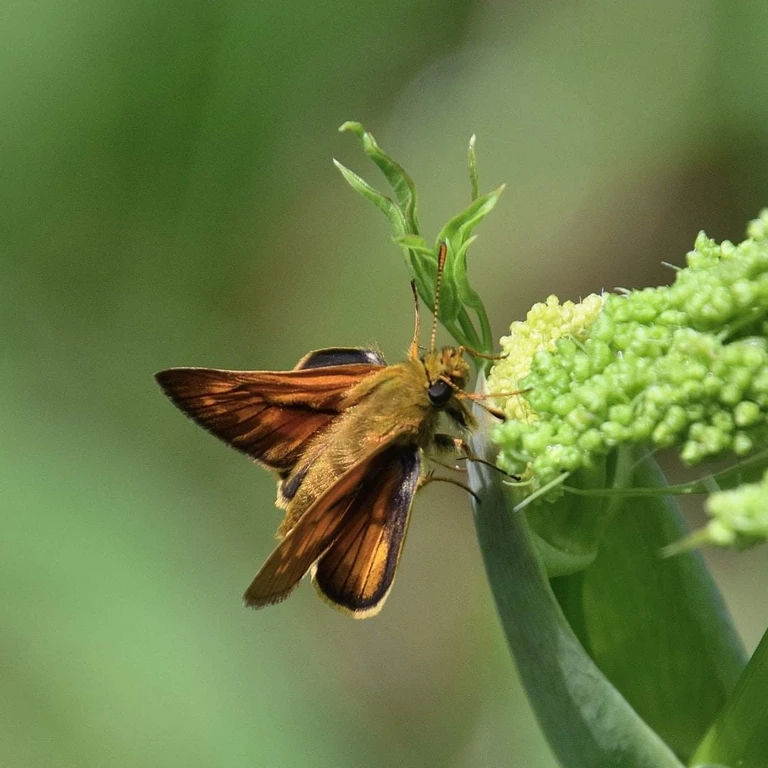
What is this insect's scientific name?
Ochlodes sylvanus (also Ochlodes venata)
